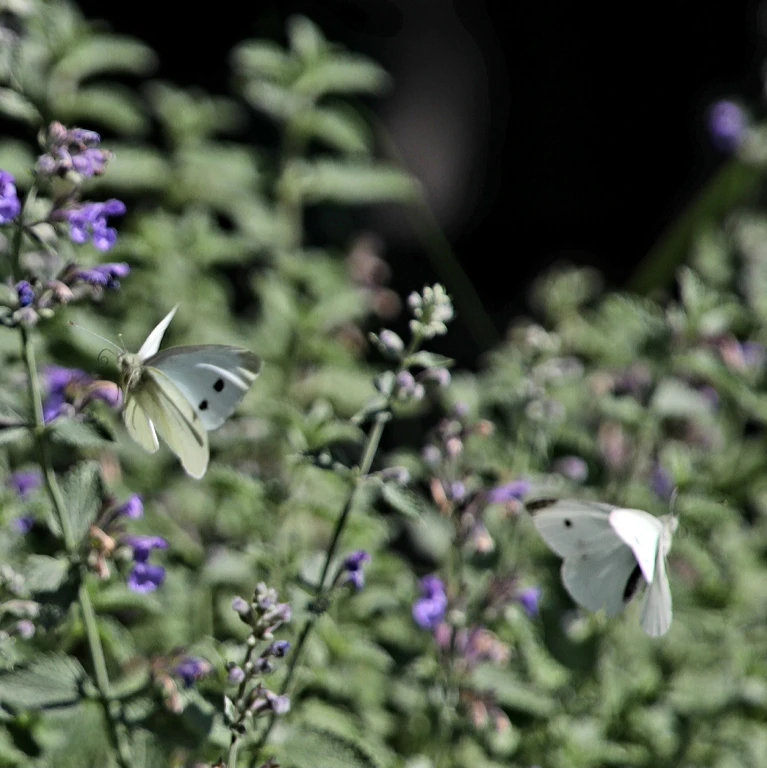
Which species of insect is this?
Pieris rapae
